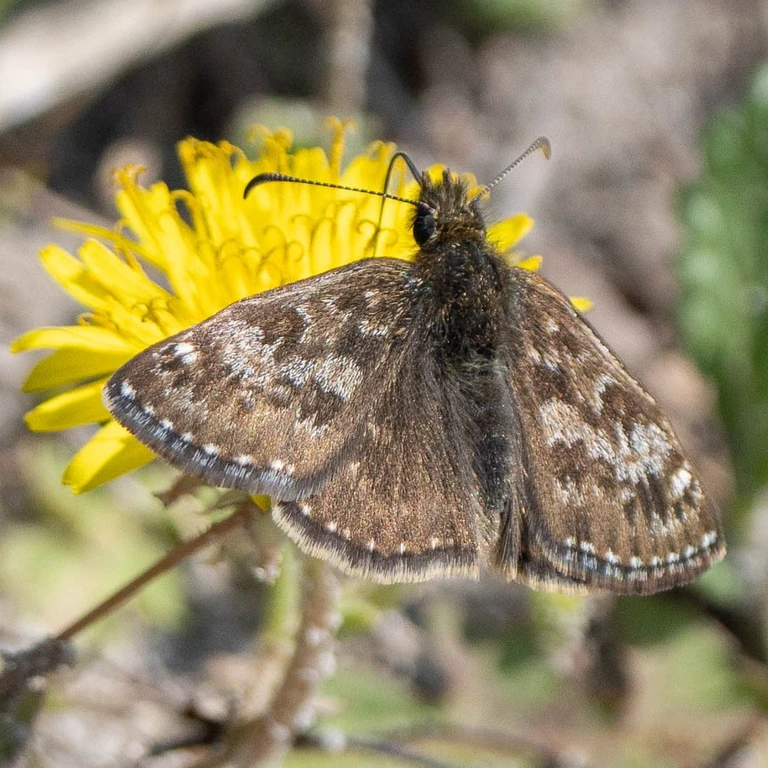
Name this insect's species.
Erynnis tages
